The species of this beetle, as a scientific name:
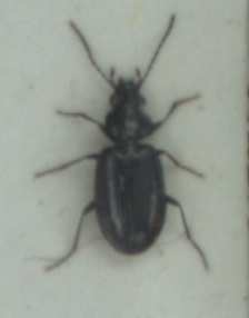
Bembidion aeneum
